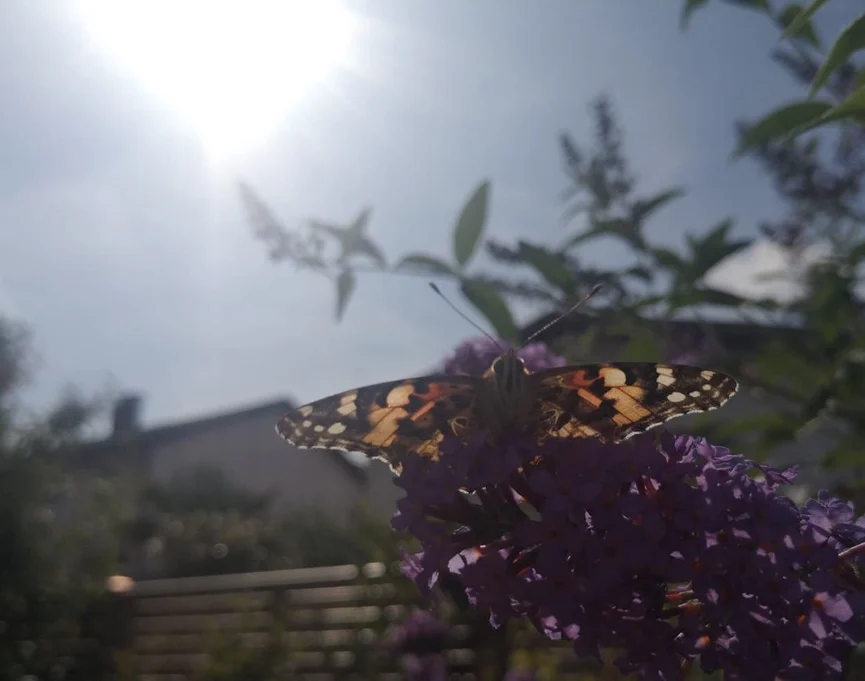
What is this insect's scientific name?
Vanessa cardui
